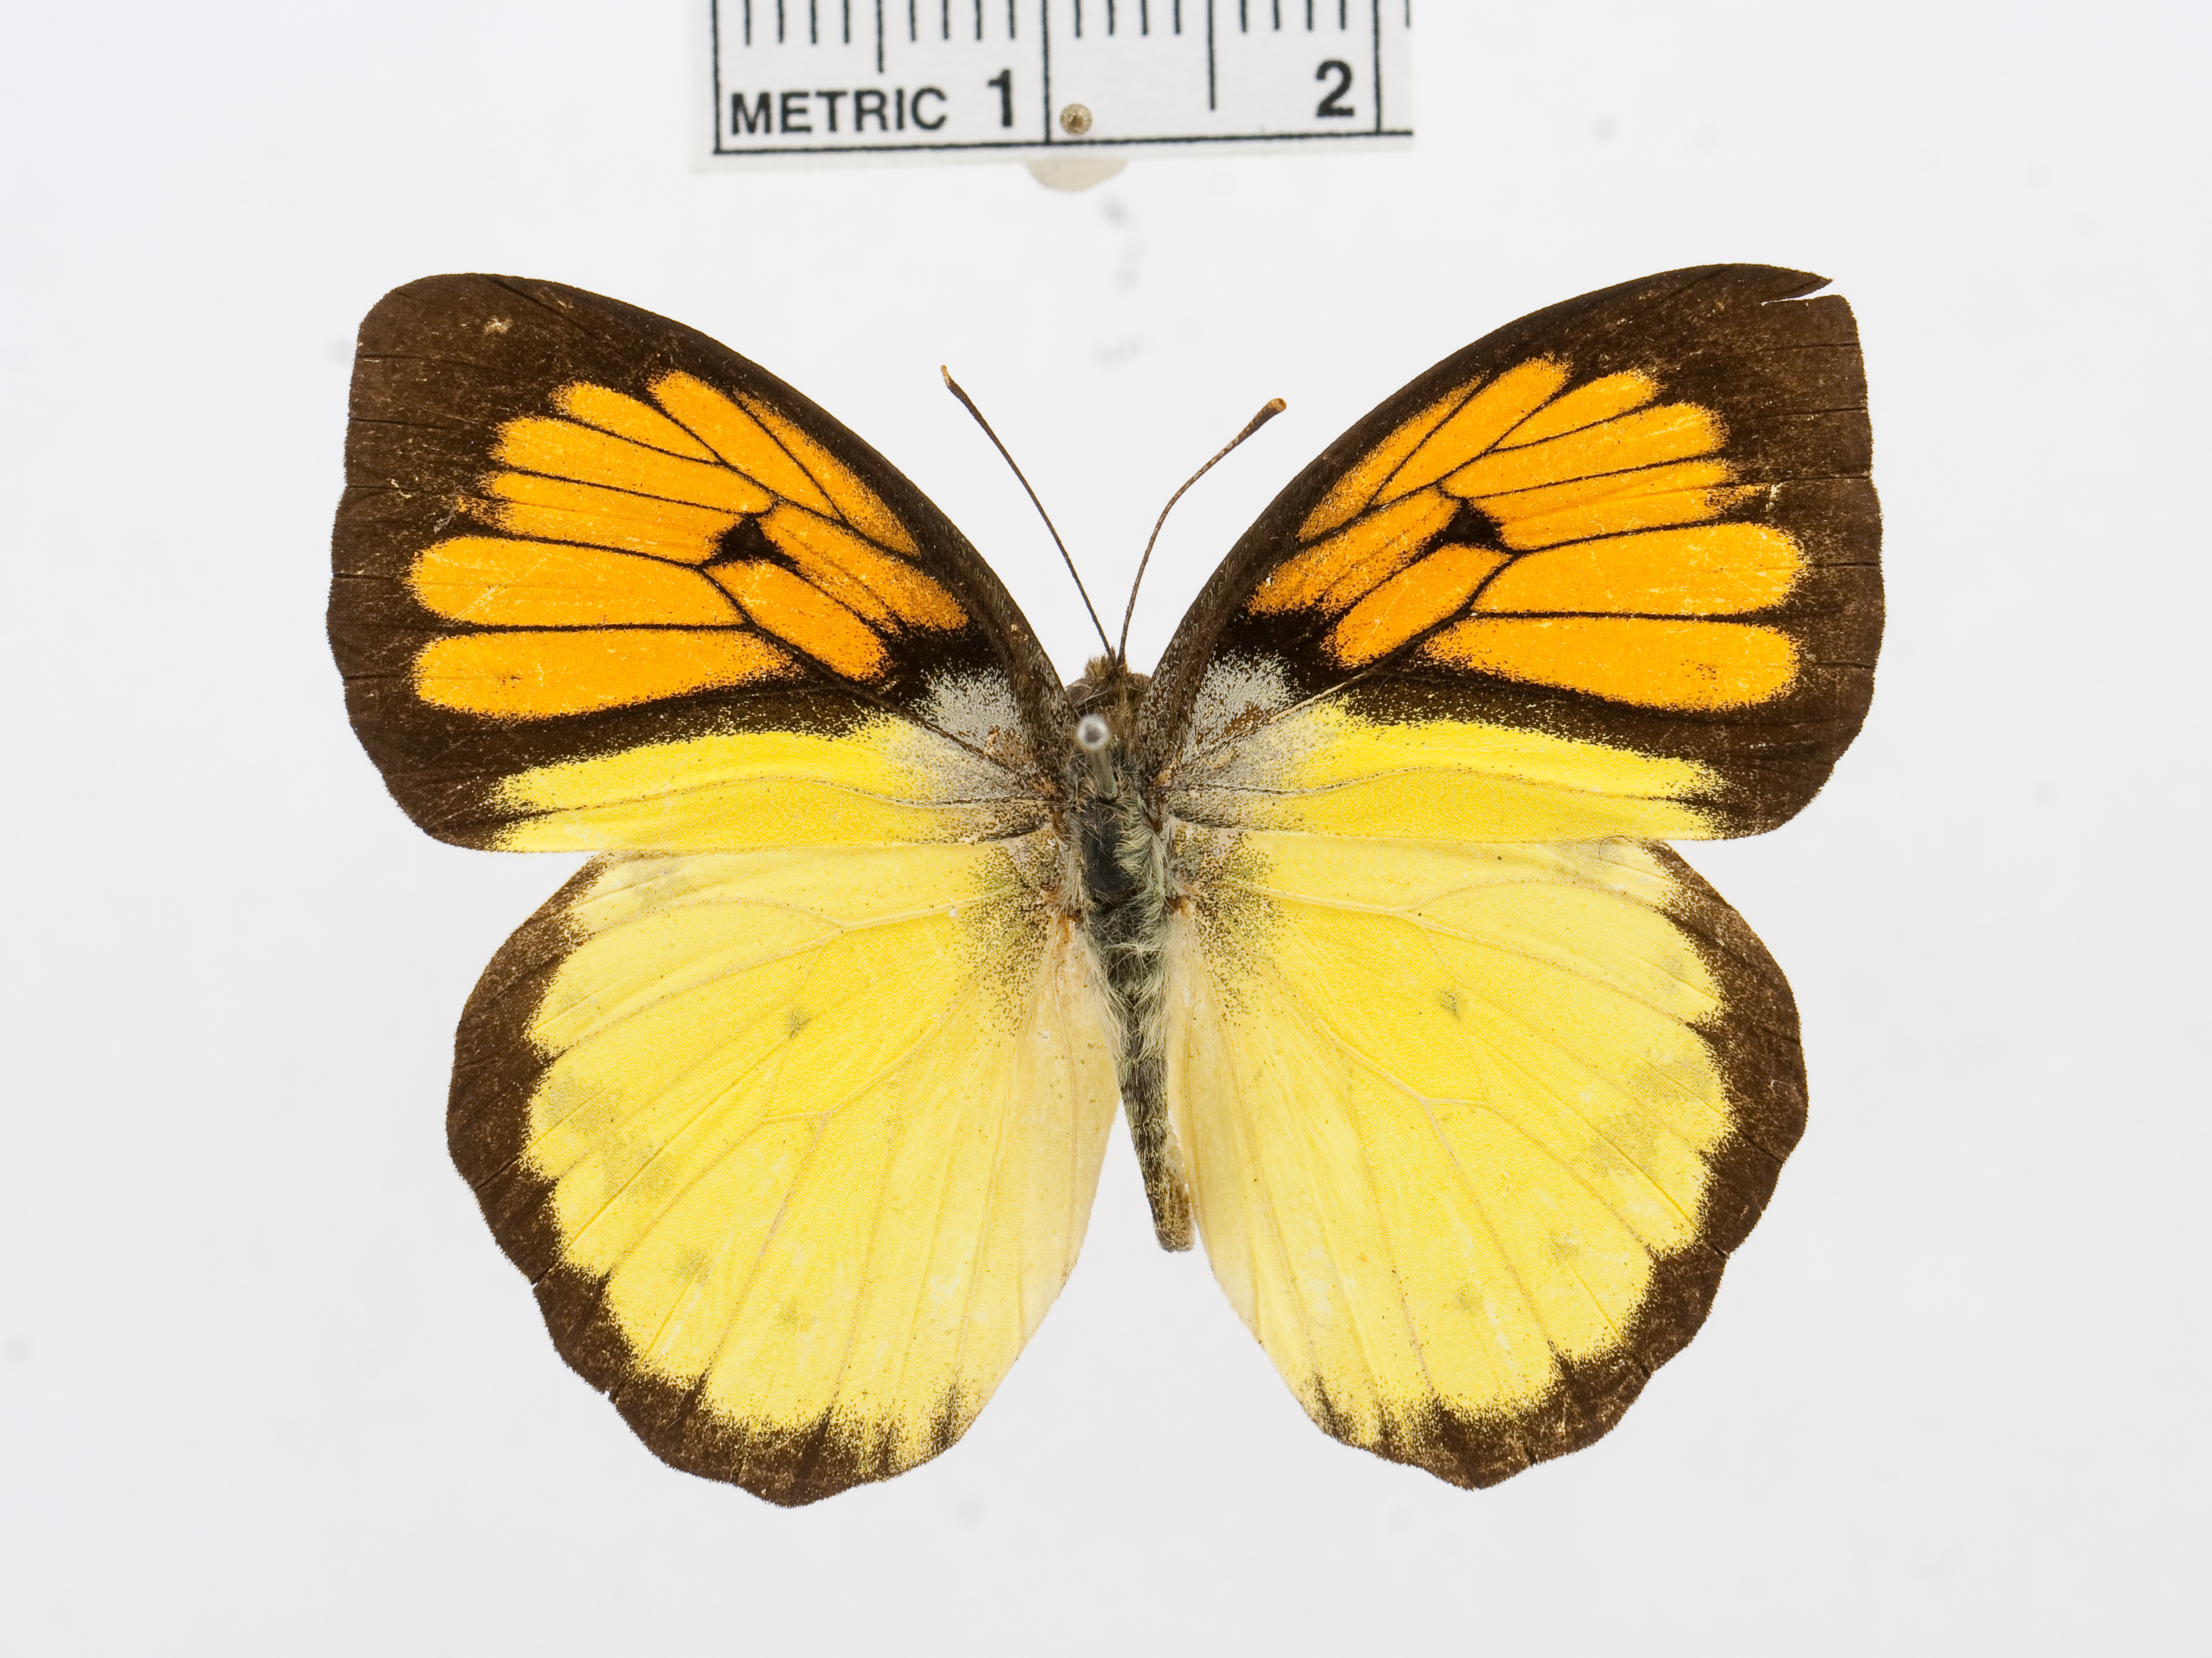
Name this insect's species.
Ixias vollenhovi
